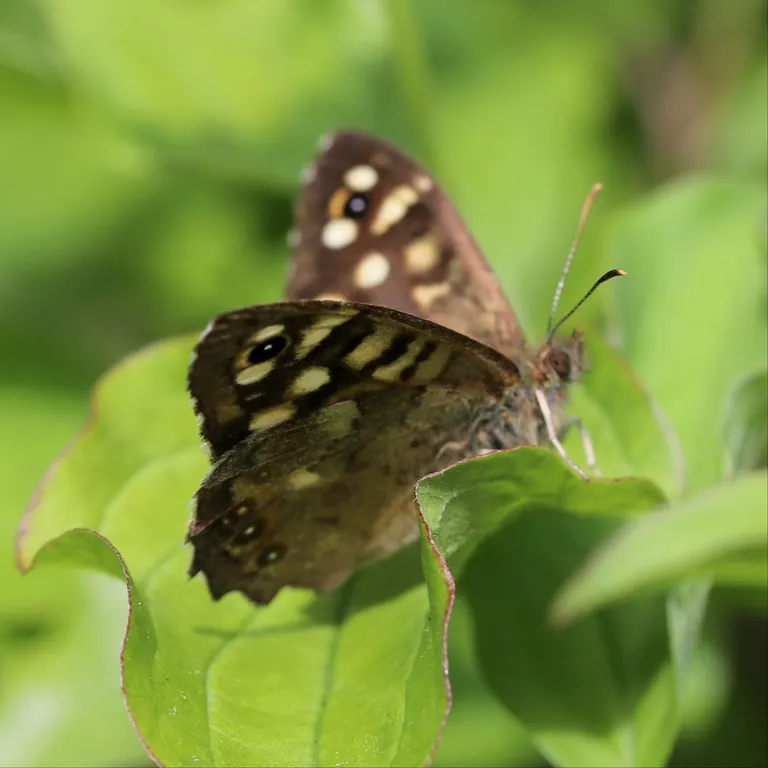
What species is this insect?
Pararge aegeria
